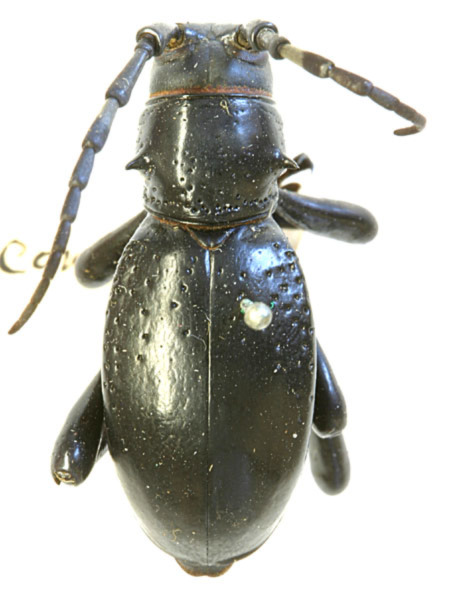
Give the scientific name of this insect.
Moneilema gigas (also Moneilema constricta)
